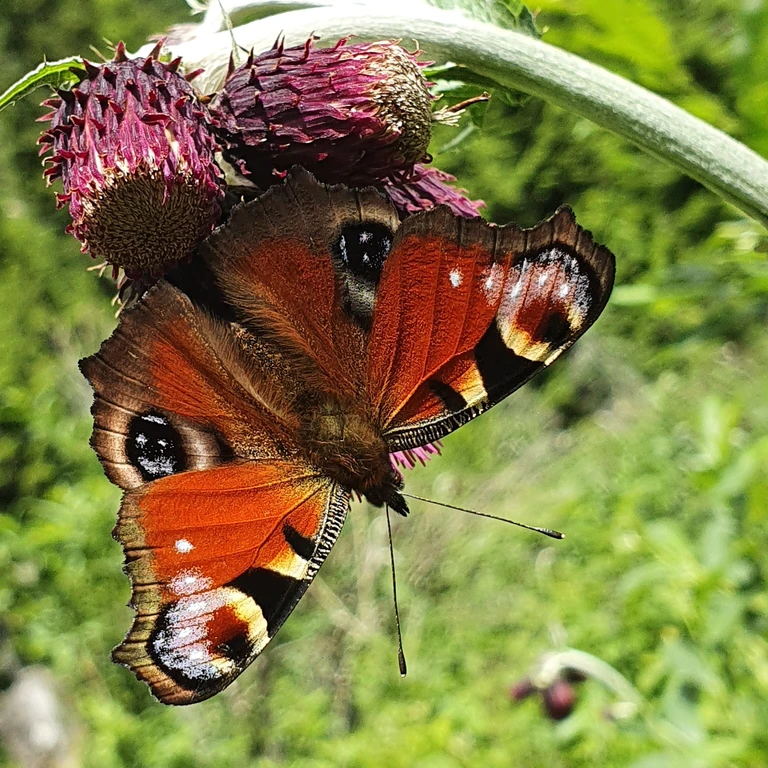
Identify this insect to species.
Aglais io
